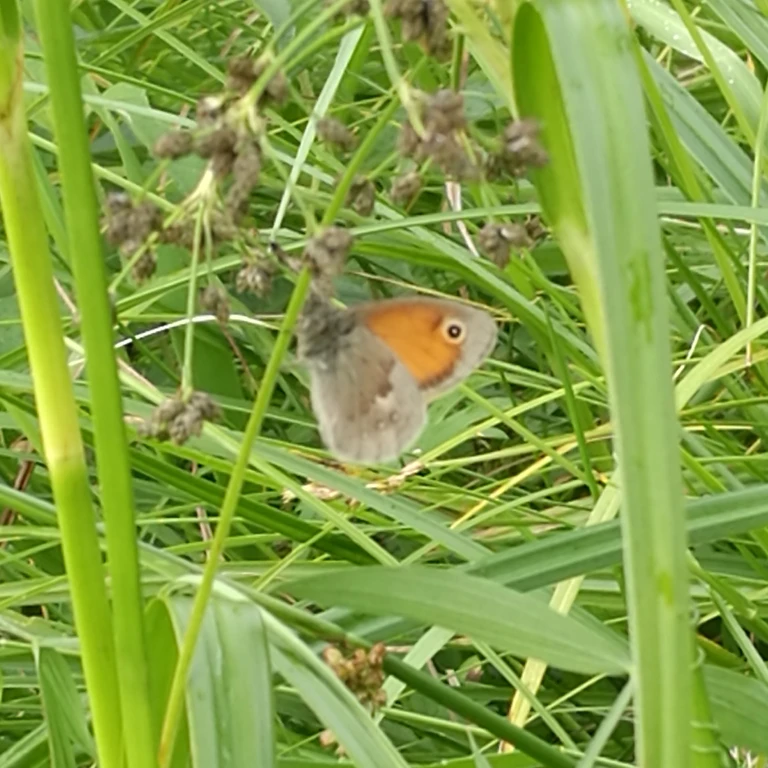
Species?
Coenonympha pamphilus
